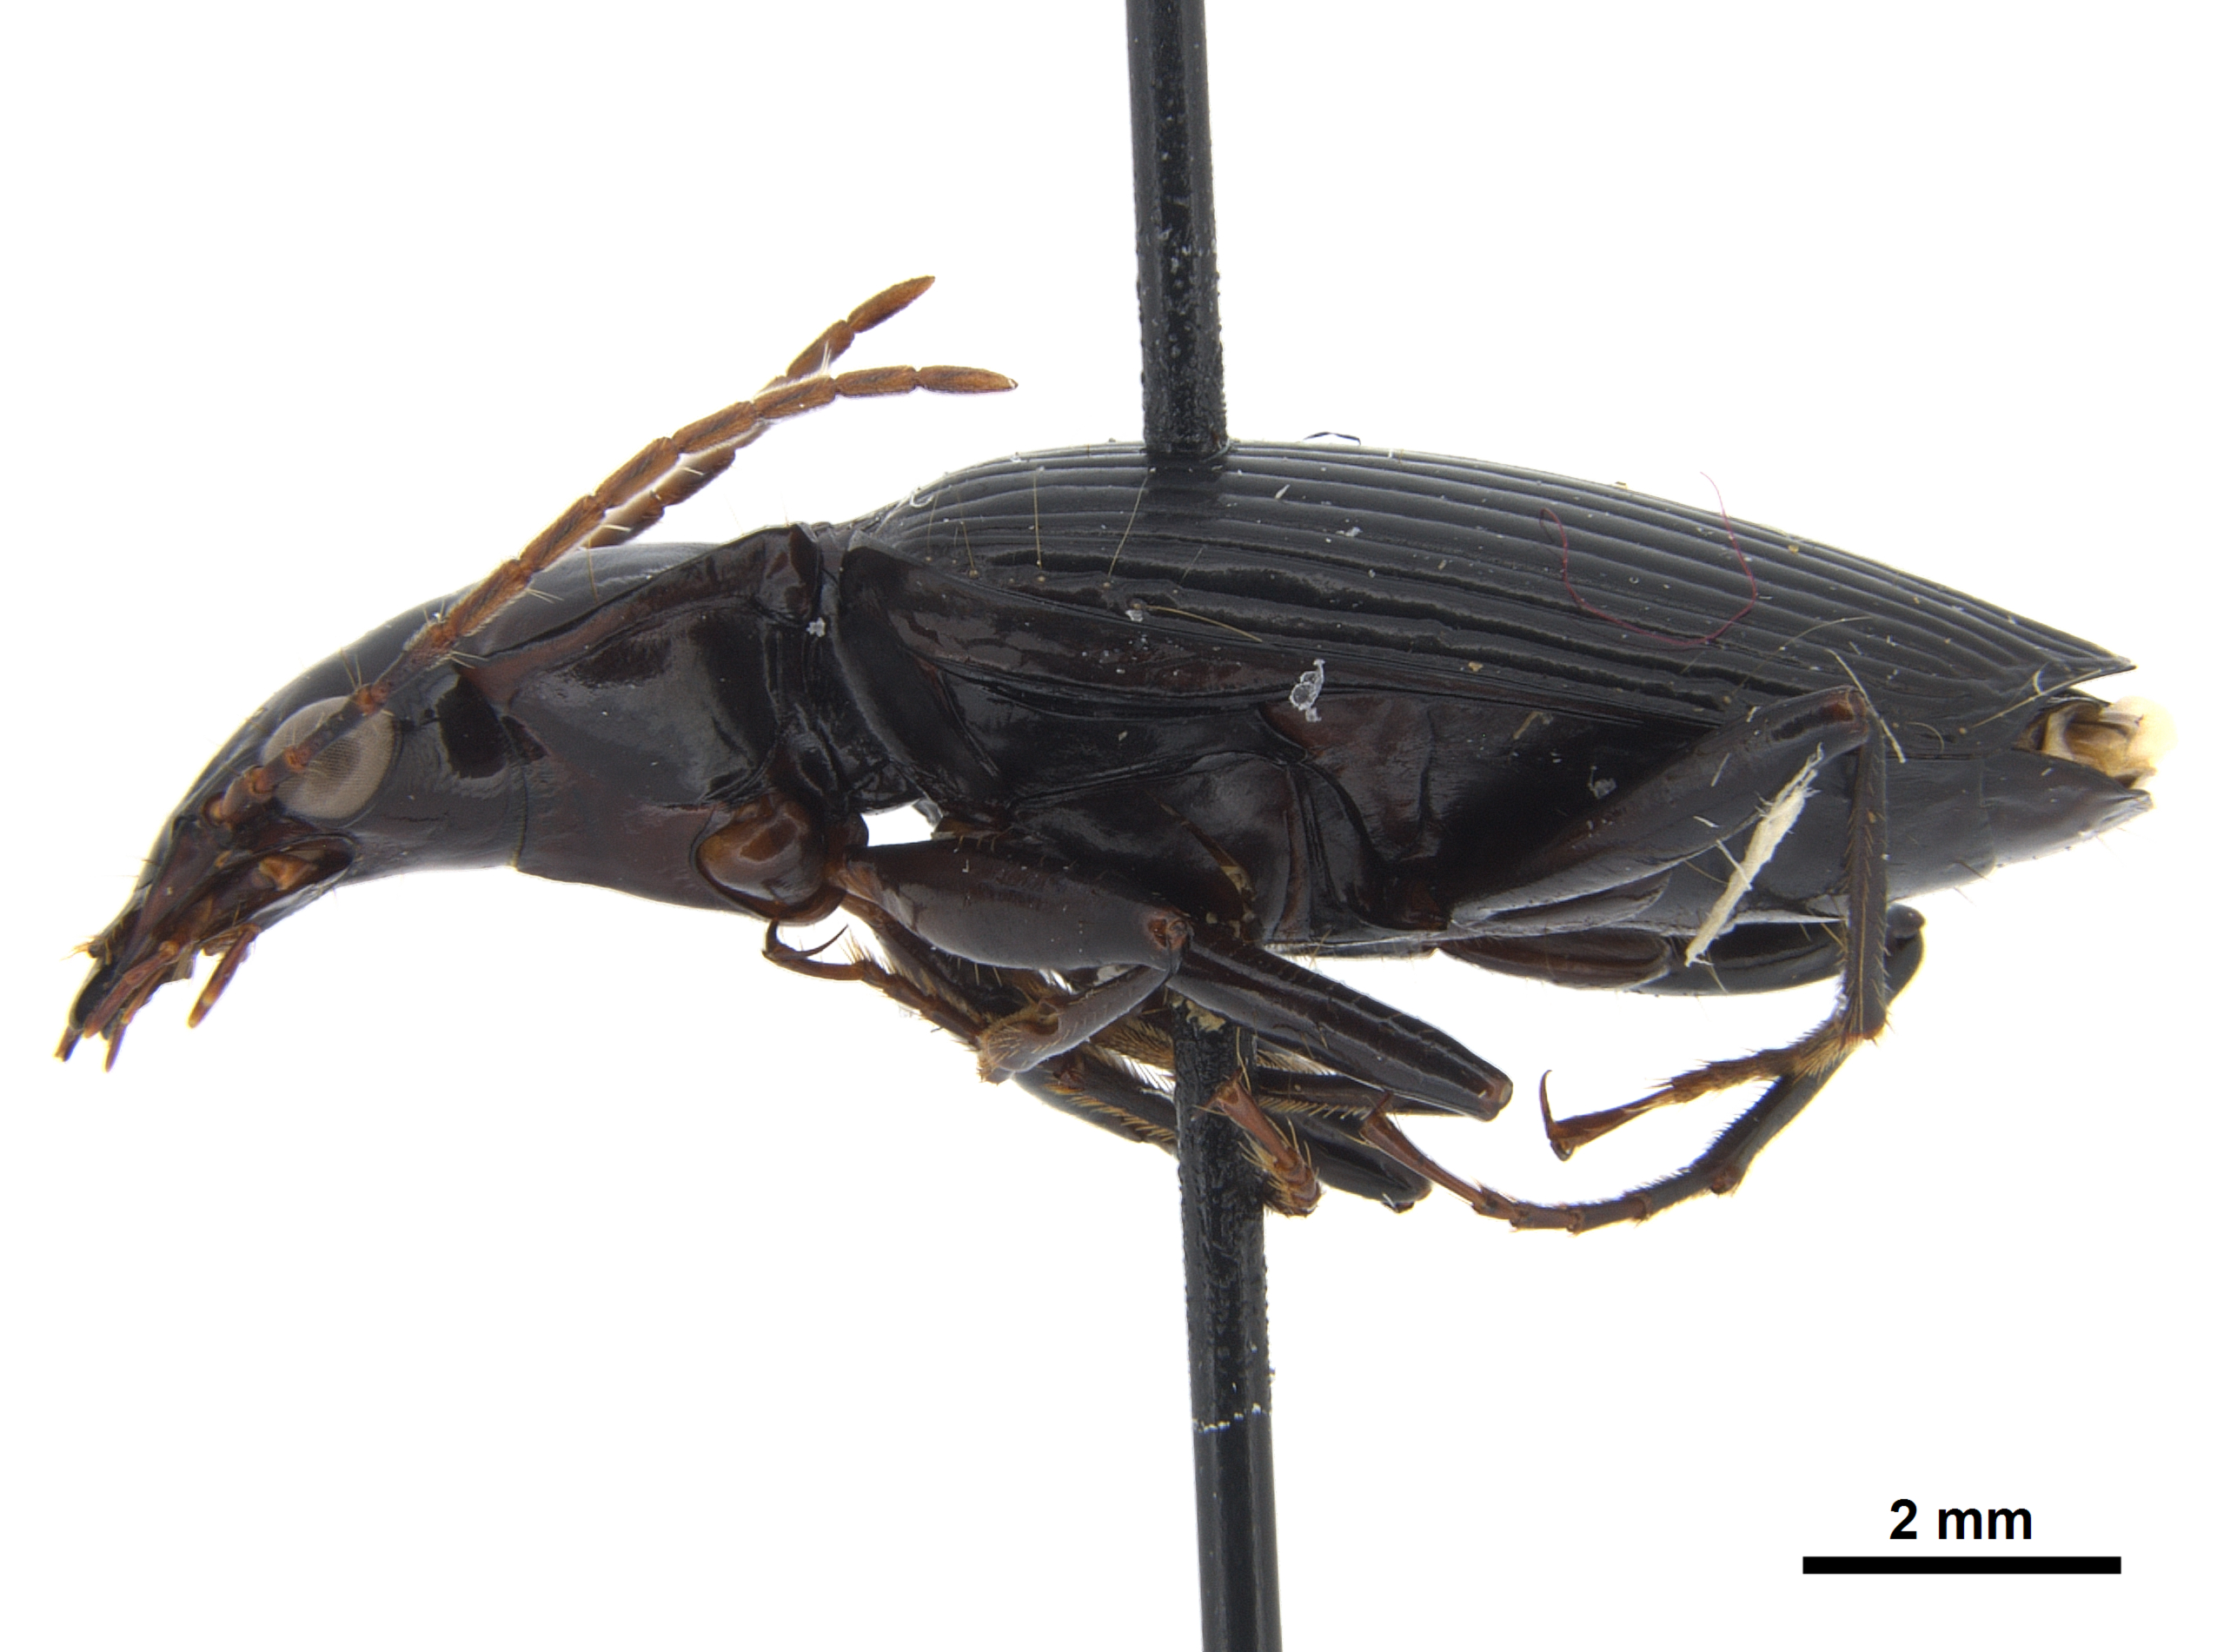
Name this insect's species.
Stenognathus quadricollis
